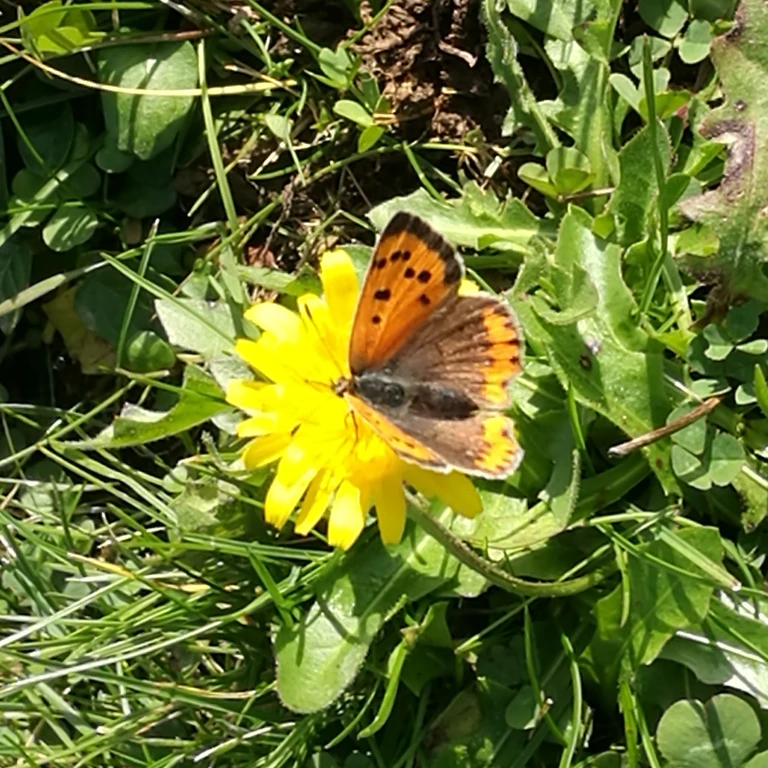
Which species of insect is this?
Lycaena phlaeas
